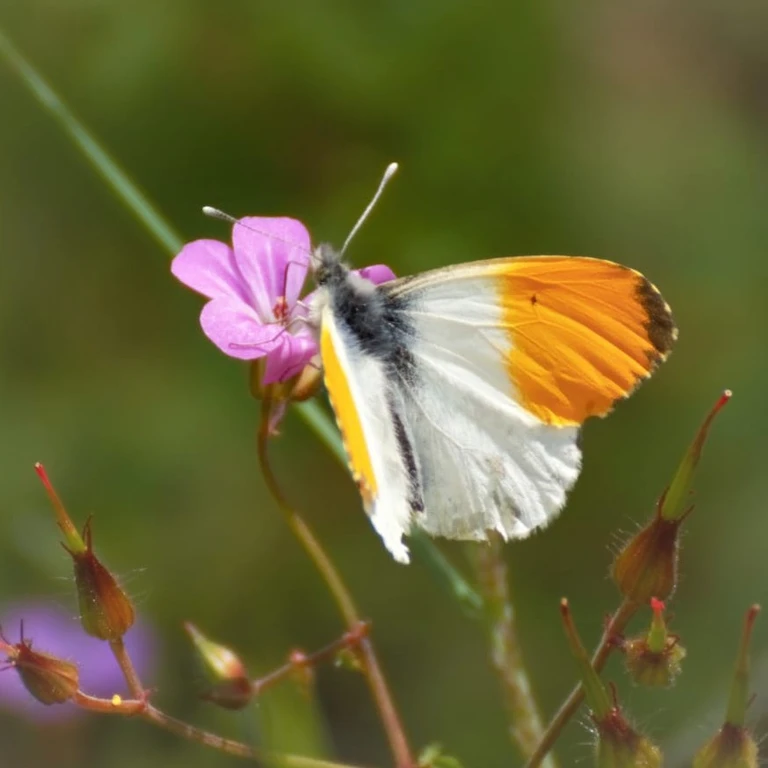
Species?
Anthocharis cardamines
